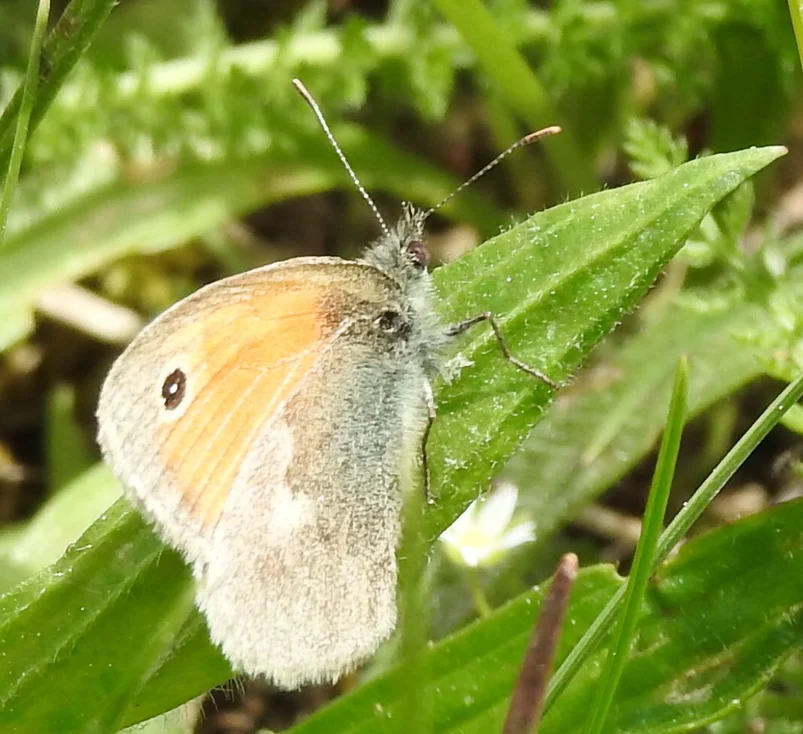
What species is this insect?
Coenonympha pamphilus
